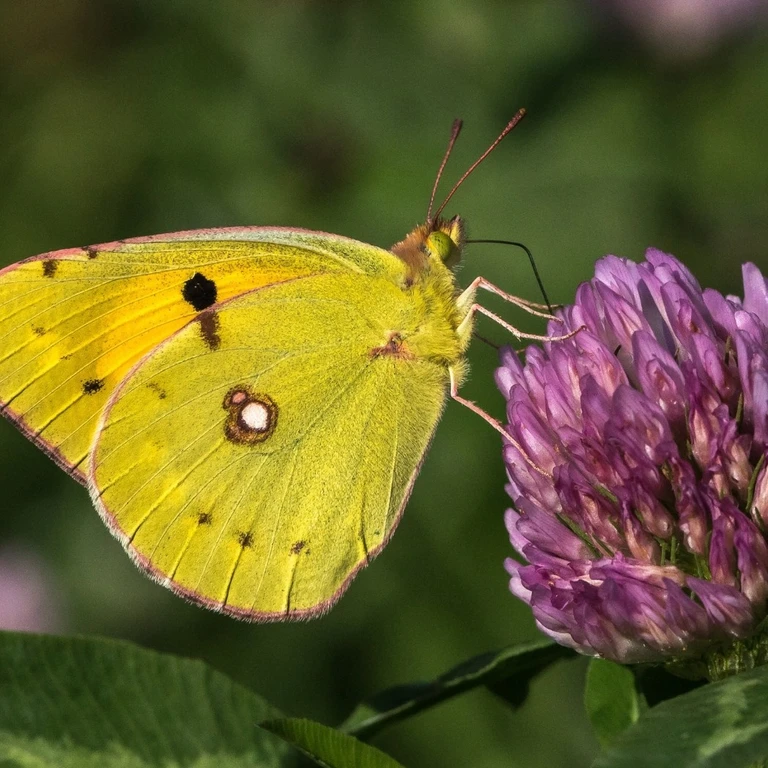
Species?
Colias croceus
